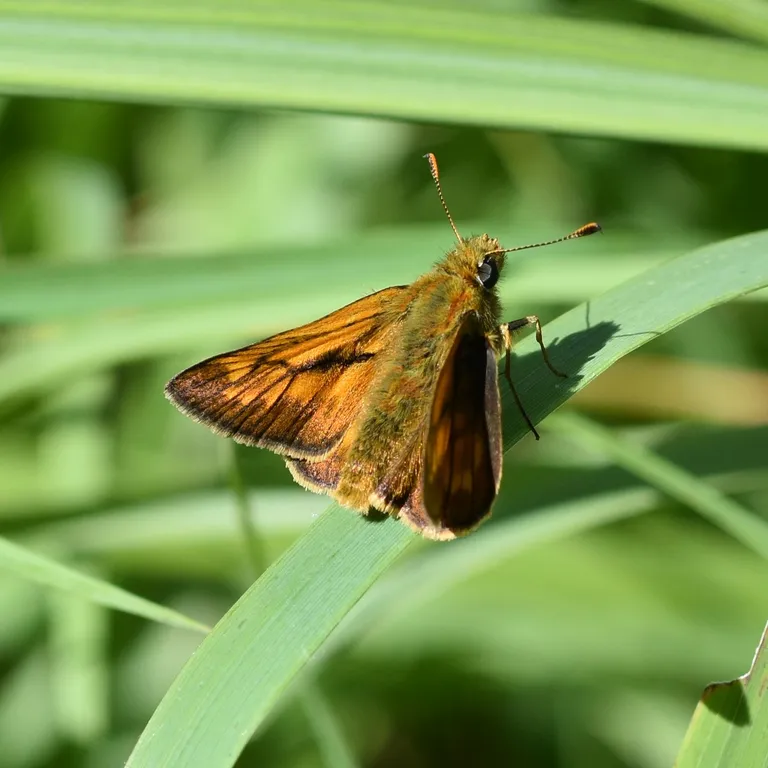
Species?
Ochlodes sylvanus (also Ochlodes venata)
